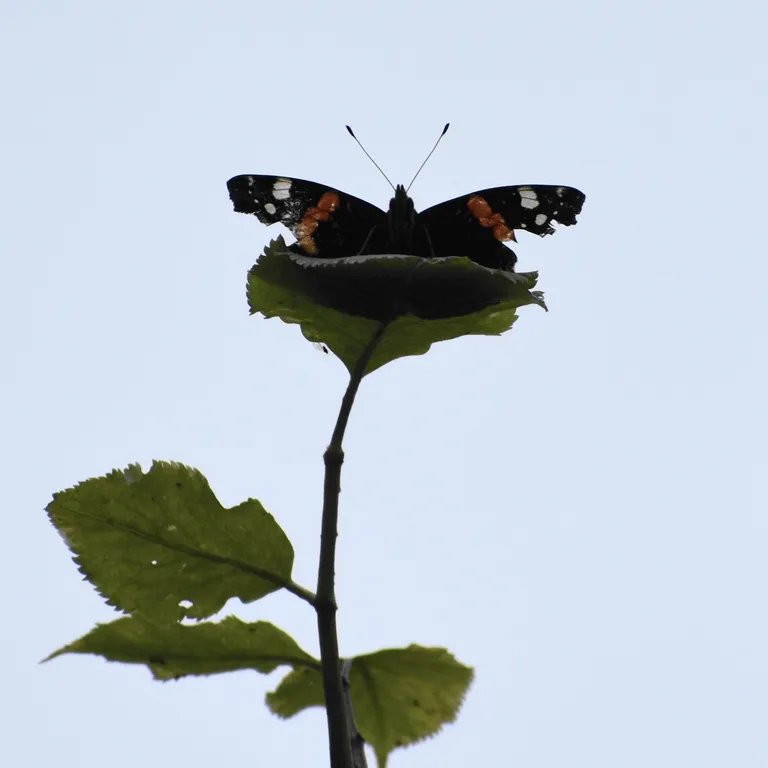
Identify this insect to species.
Vanessa atalanta
